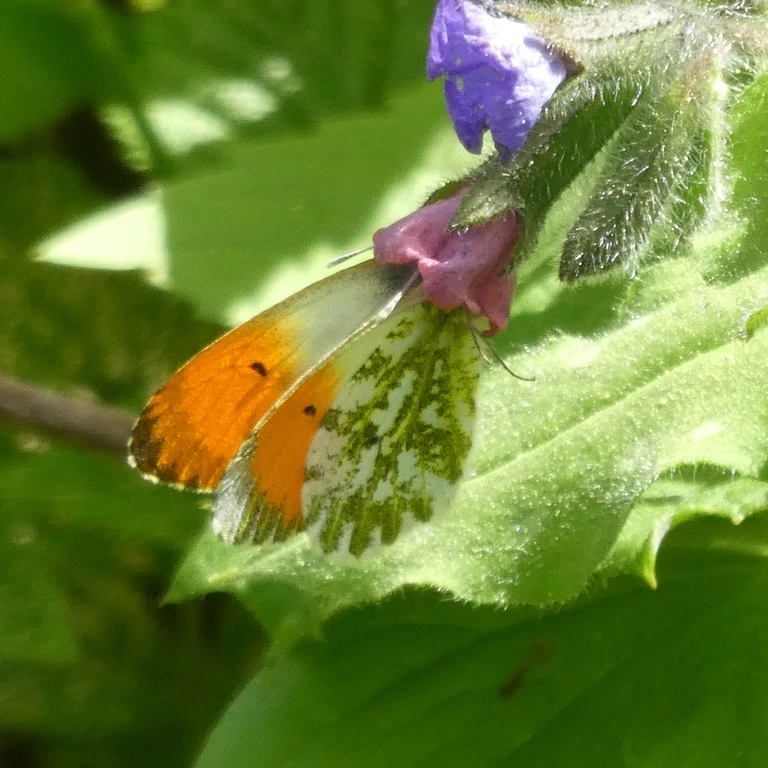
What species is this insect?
Anthocharis cardamines
